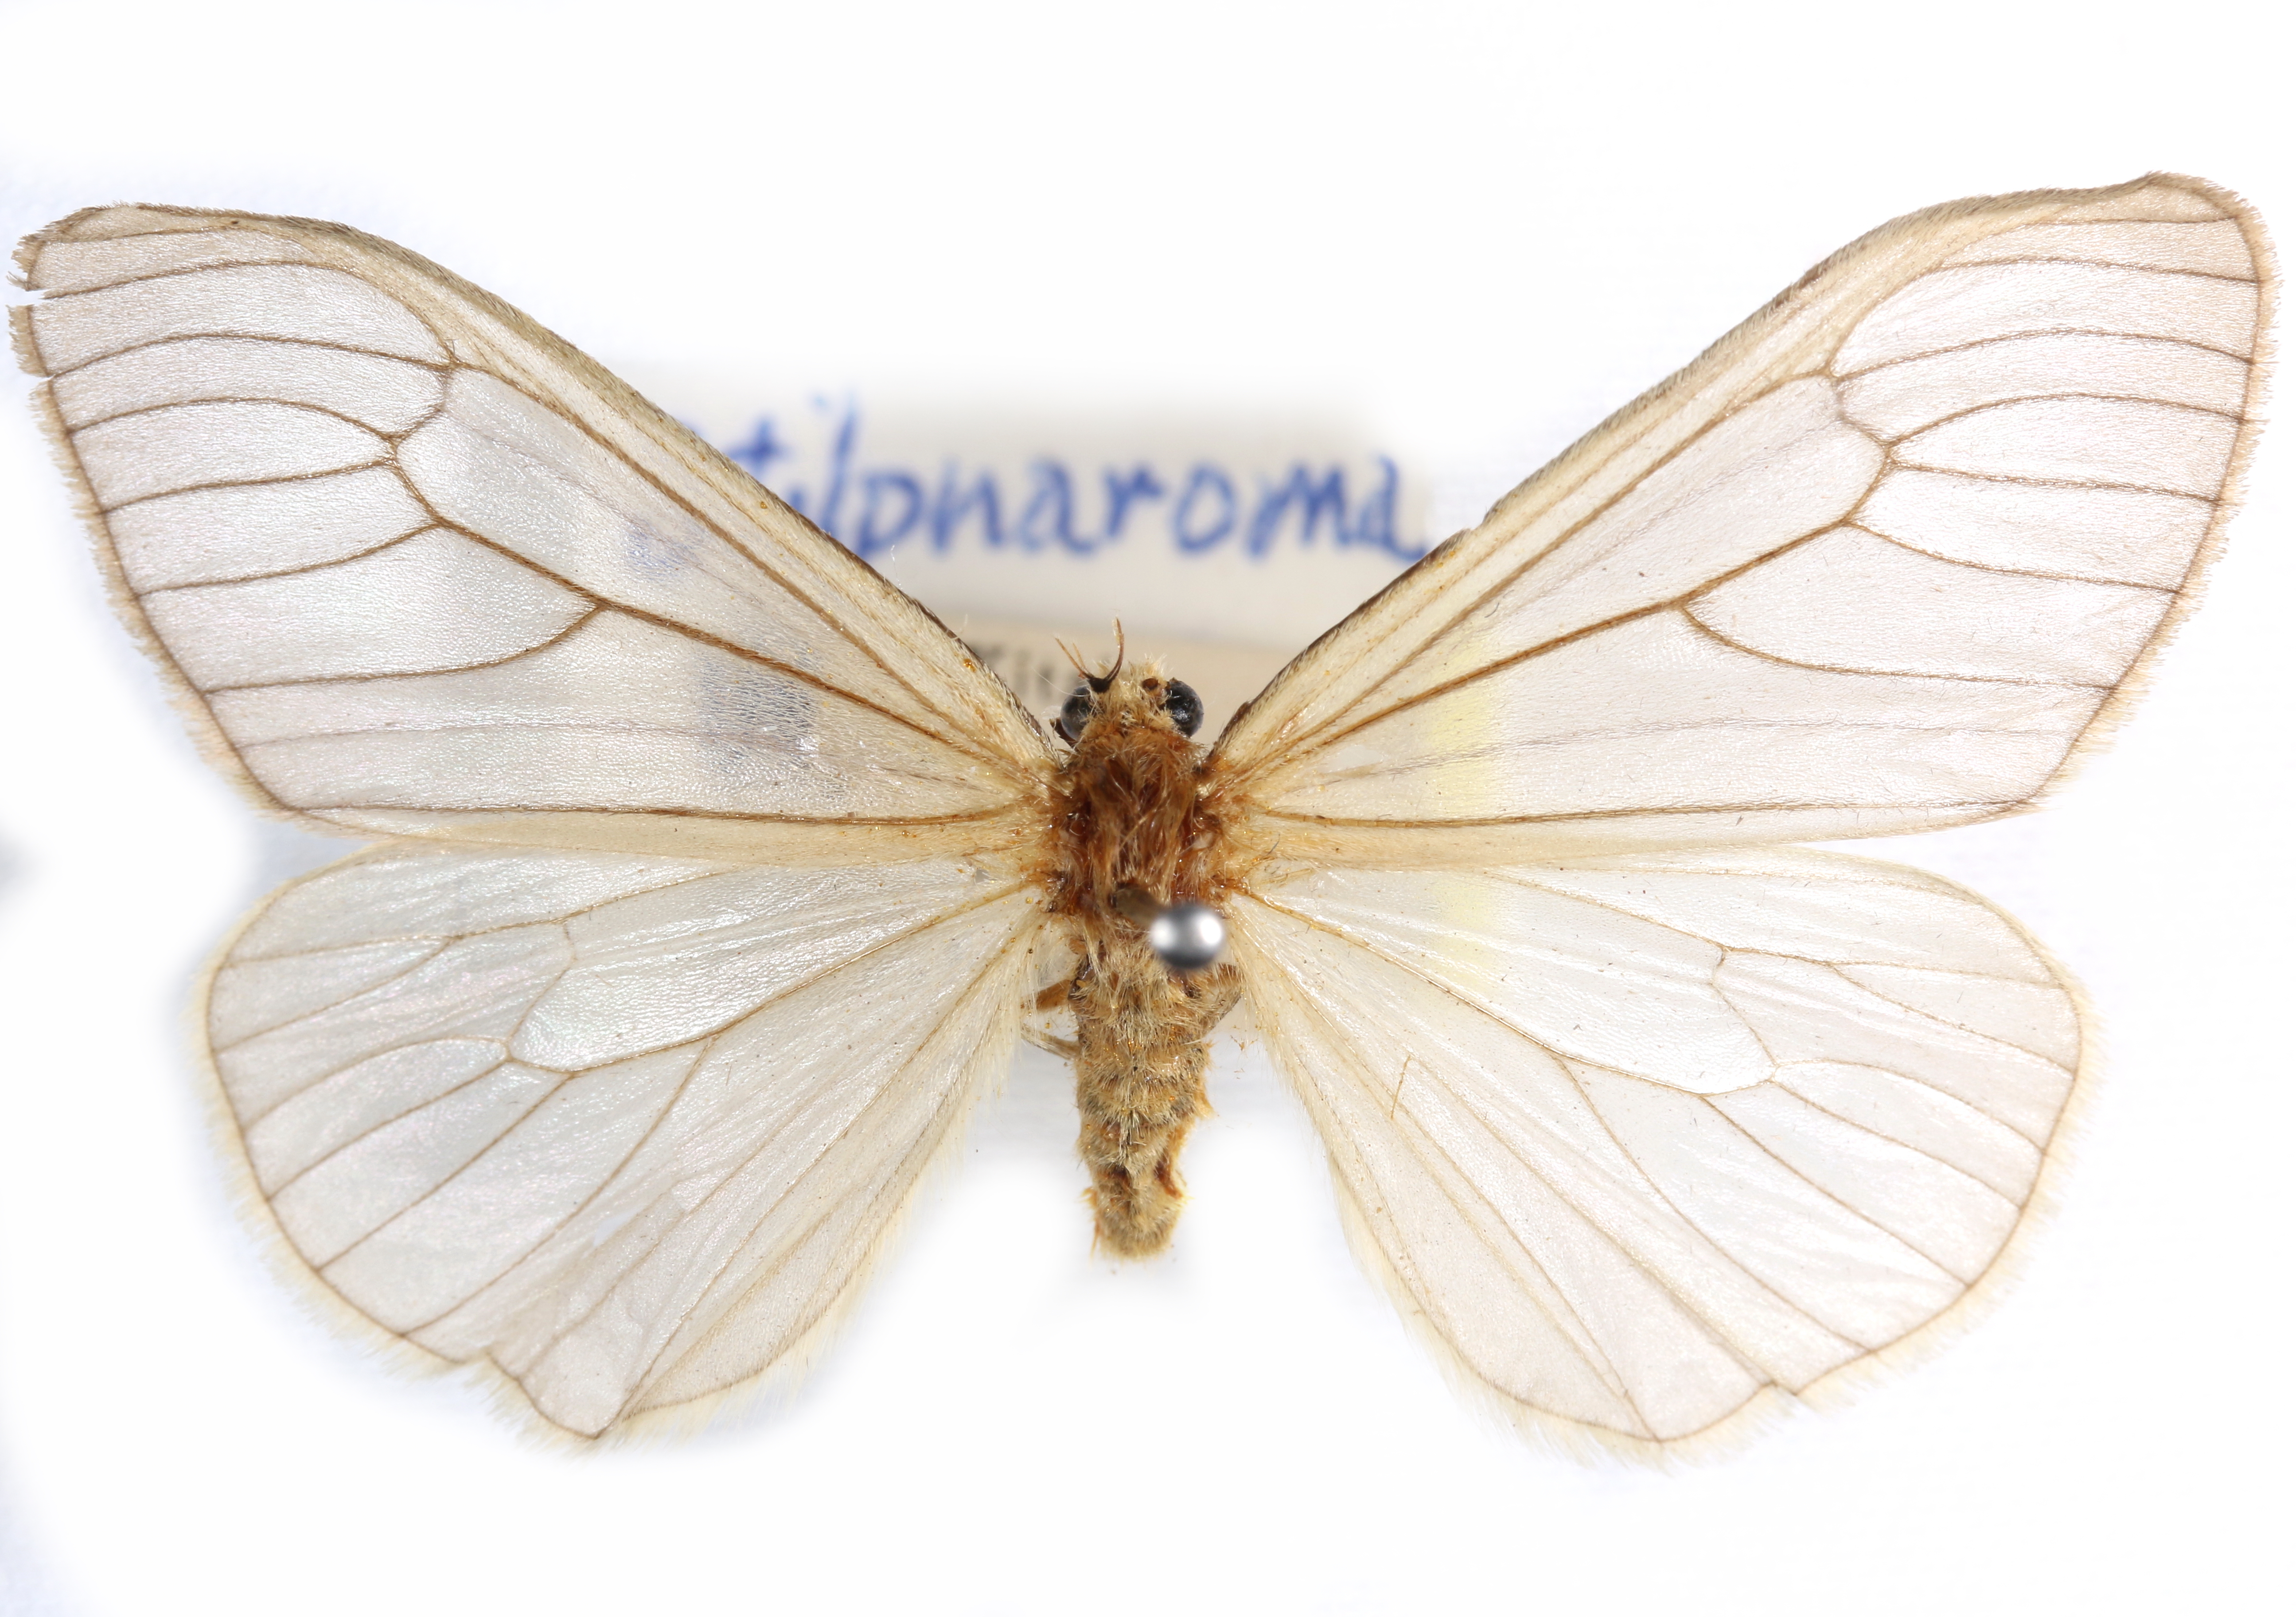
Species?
Stilpnaroma venosa
